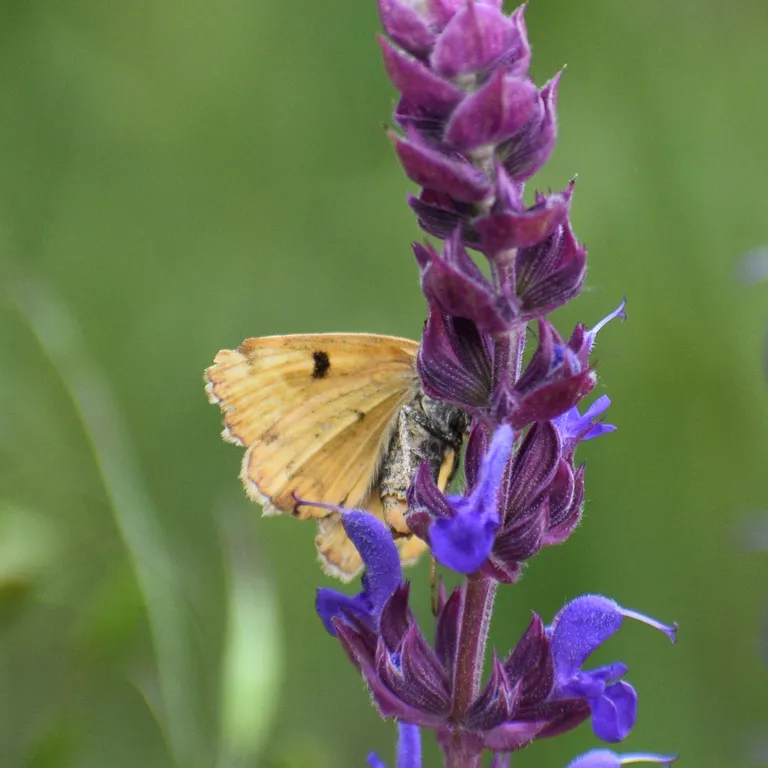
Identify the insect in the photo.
Euclidia glyphica
